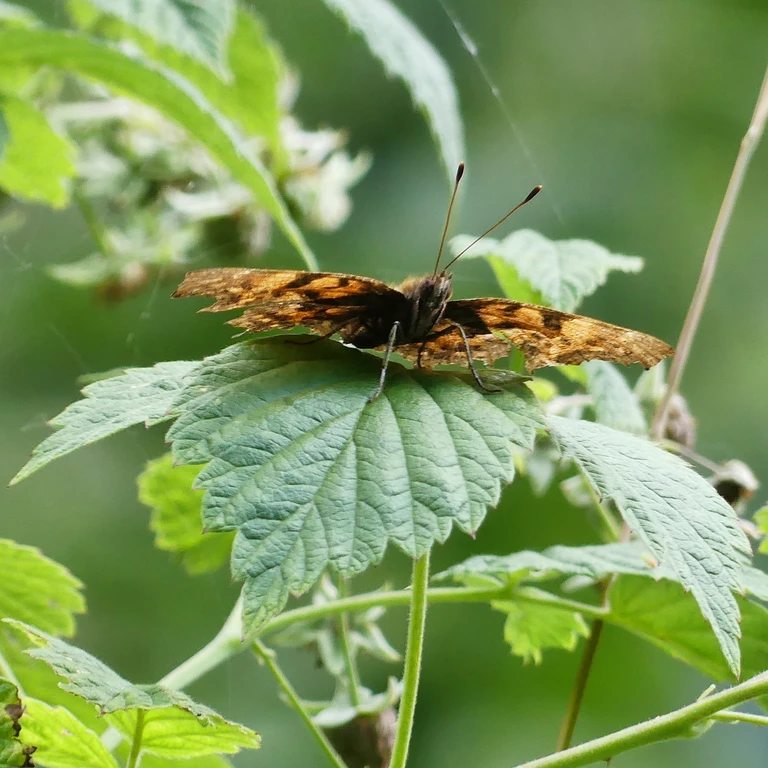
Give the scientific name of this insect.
Polygonia c-album
